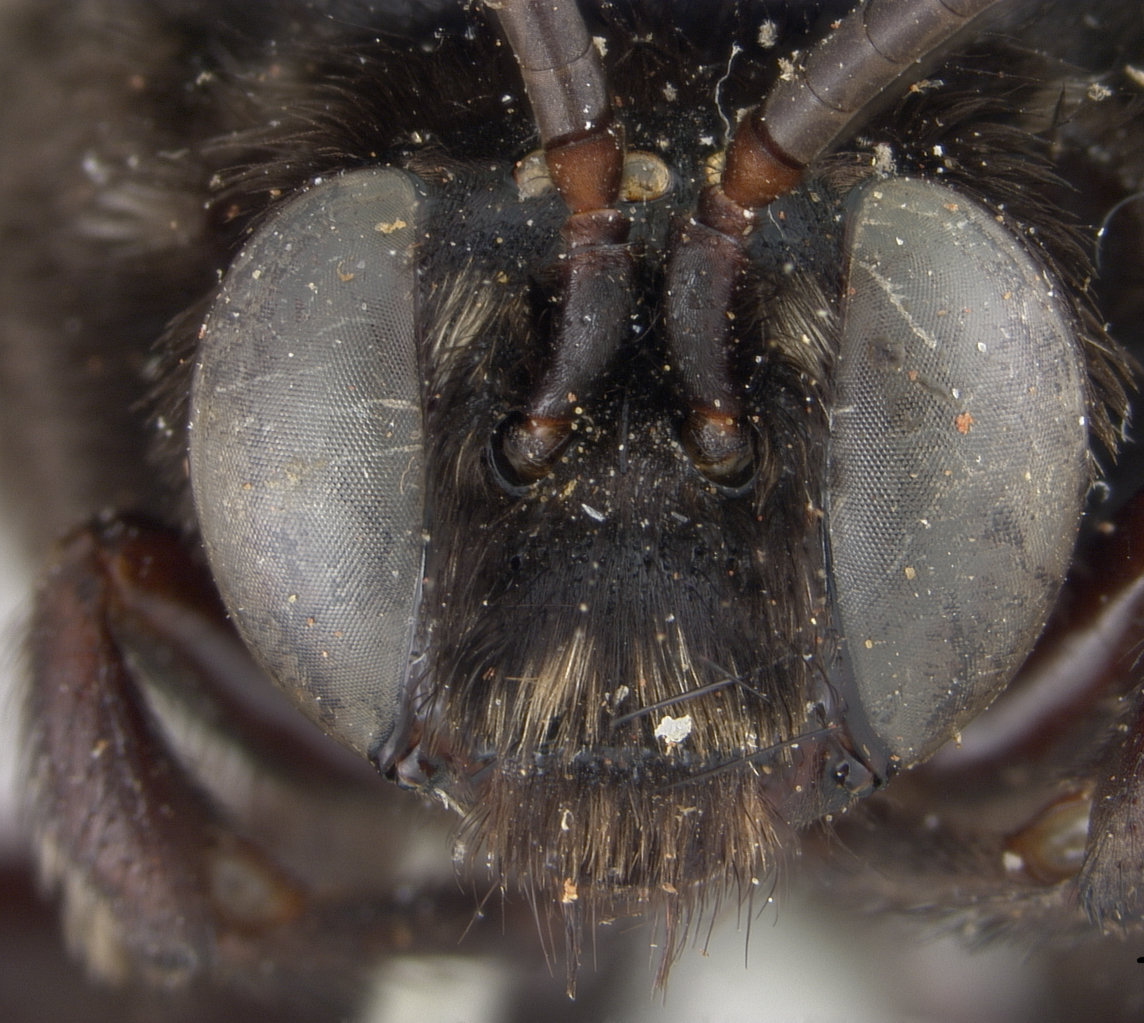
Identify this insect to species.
Mesonychium dugesi
